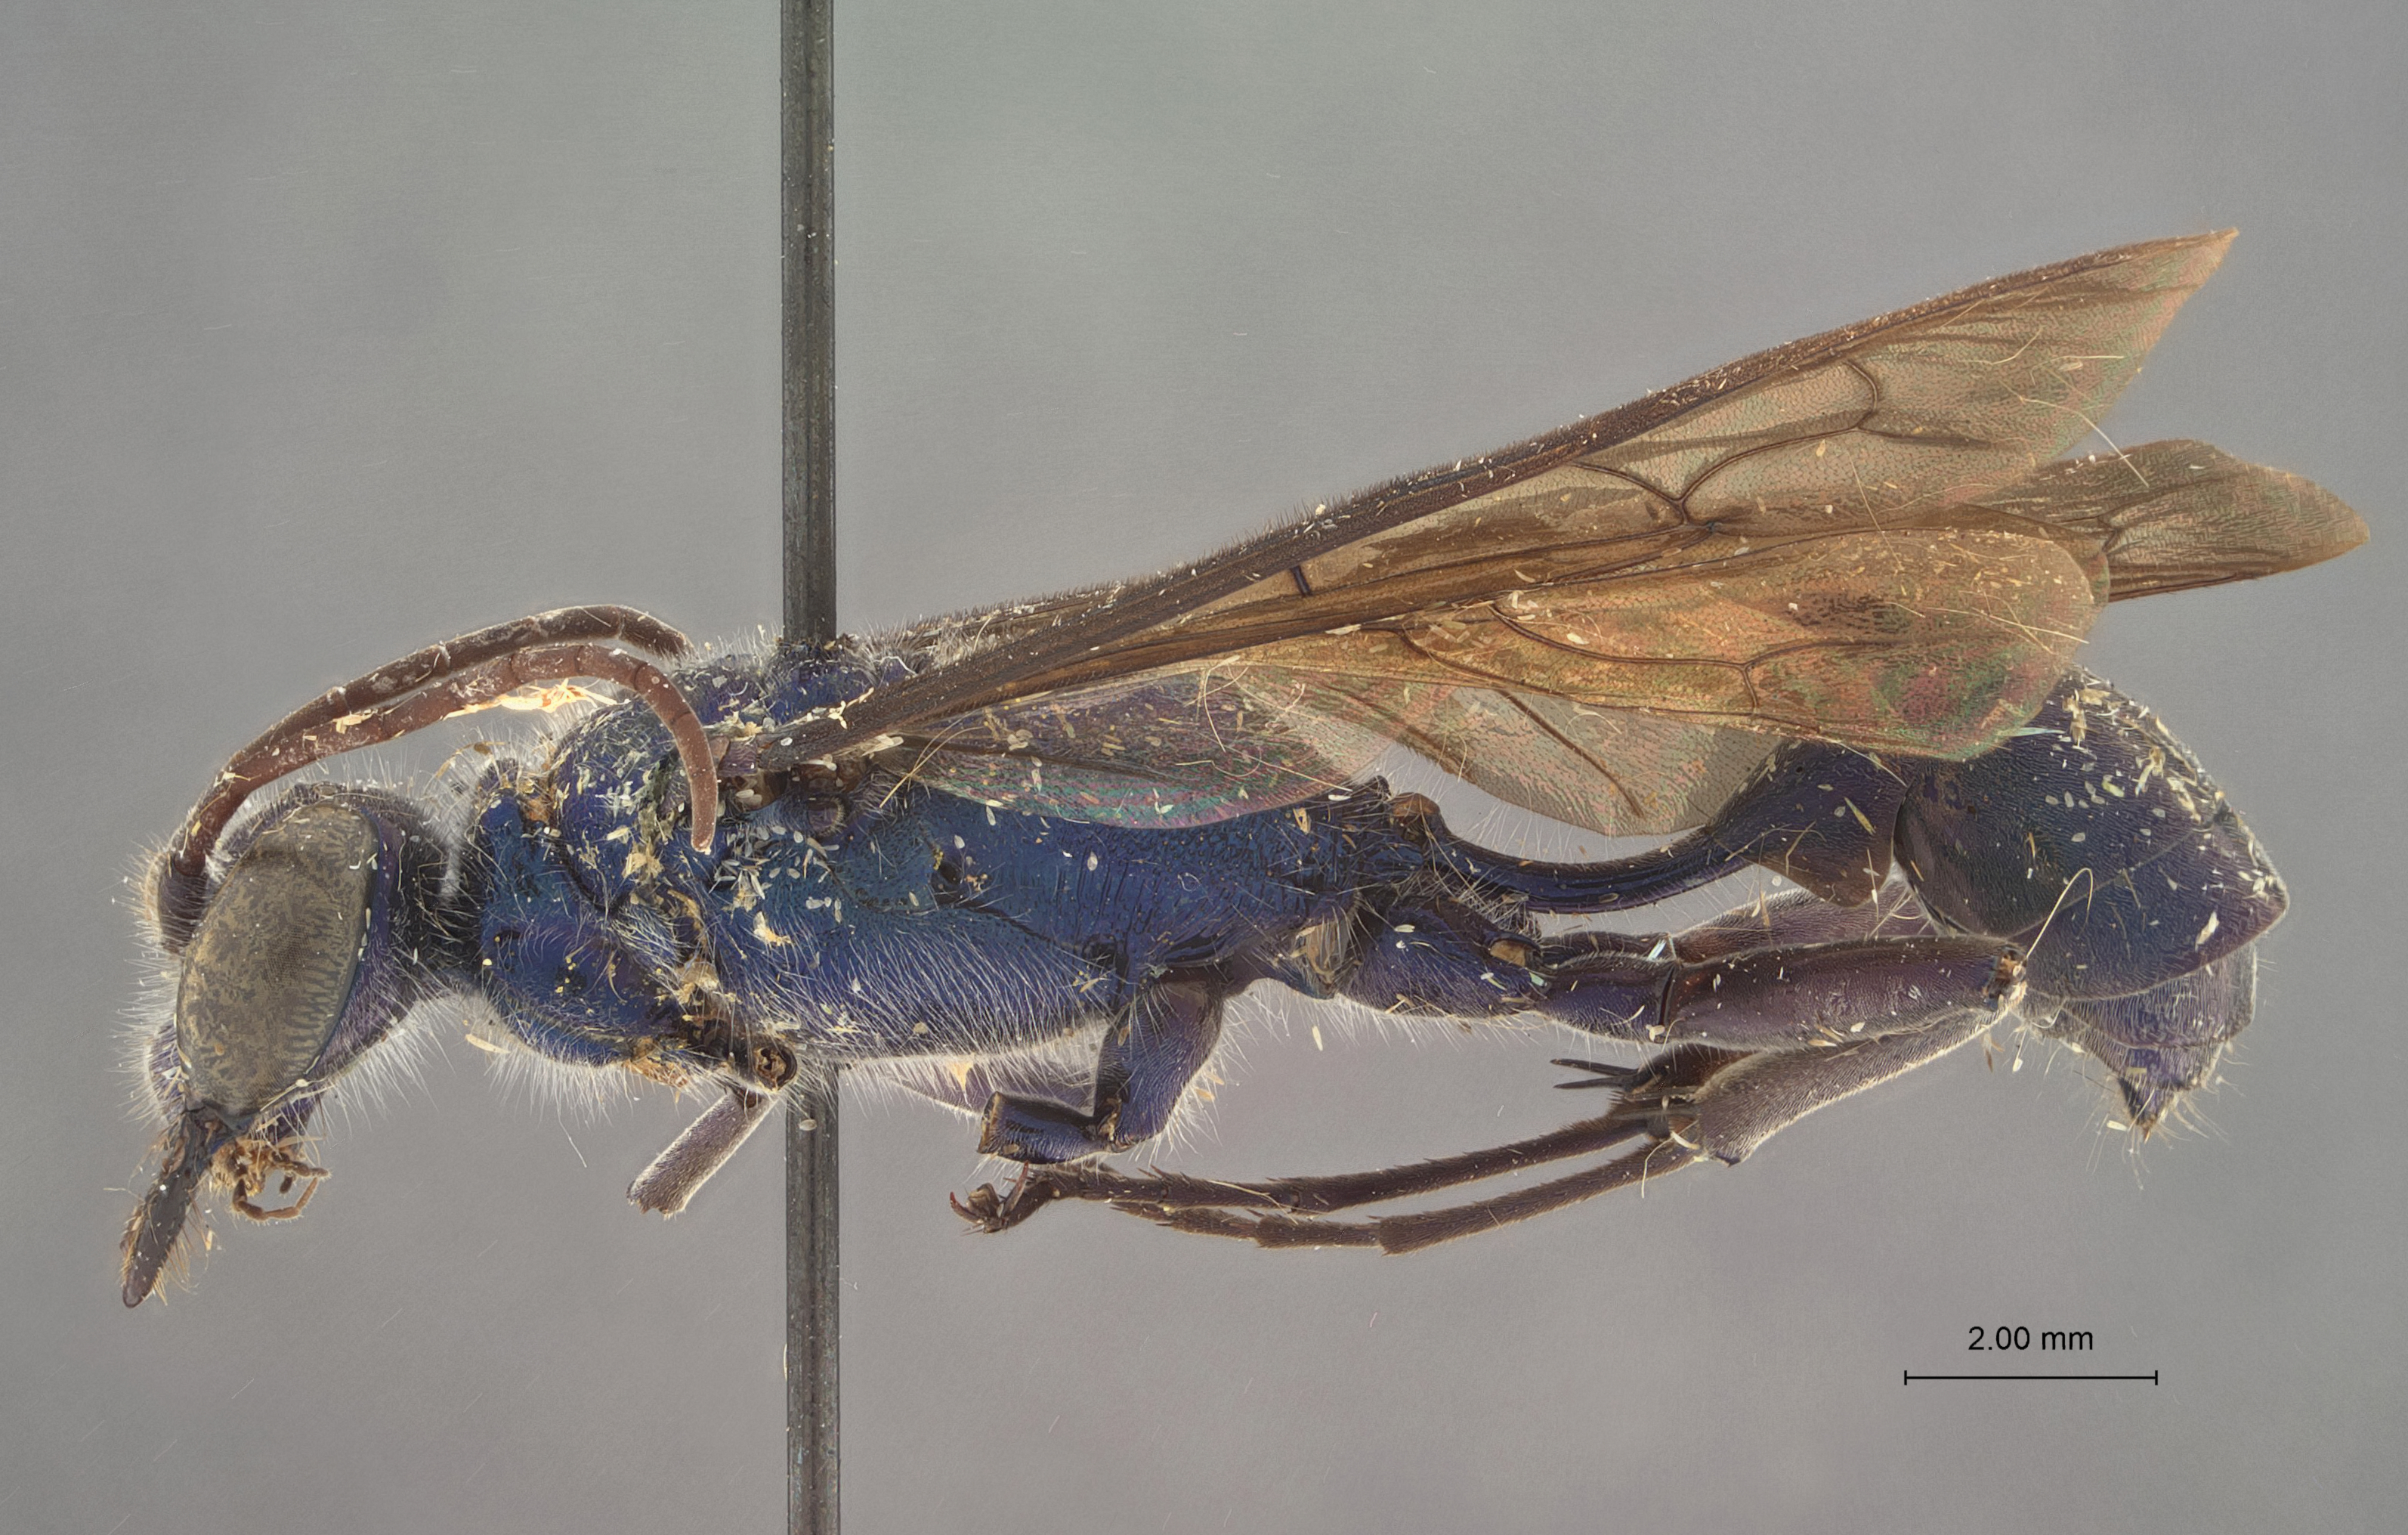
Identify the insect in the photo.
Chalybion lividum
